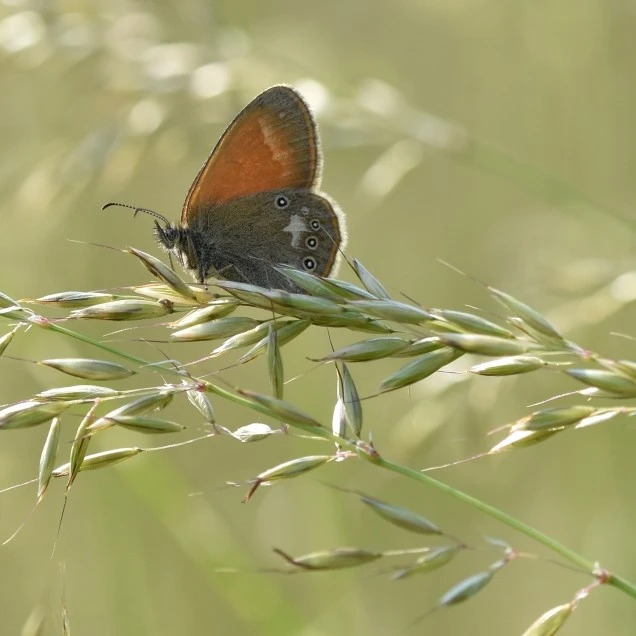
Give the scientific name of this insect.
Coenonympha glycerion (also Coenonympha iphis)
